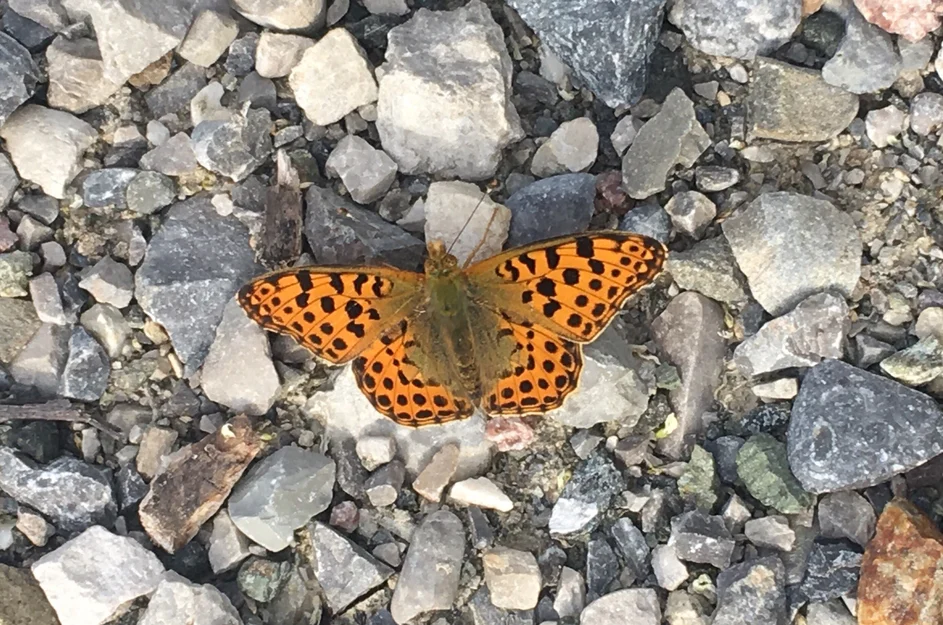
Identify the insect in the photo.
Issoria lathonia
